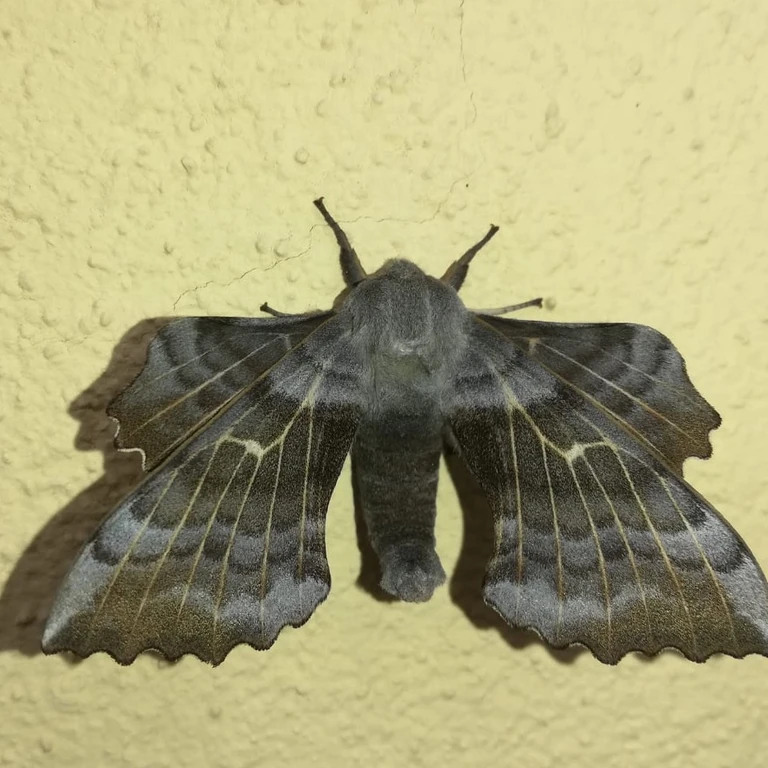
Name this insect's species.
Laothoe populi
